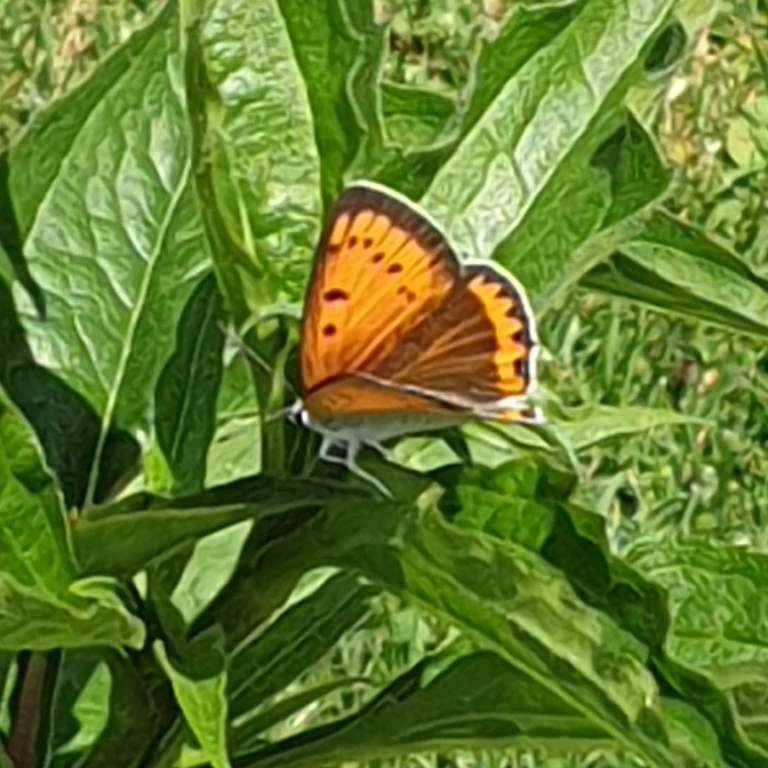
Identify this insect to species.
Lycaena dispar
